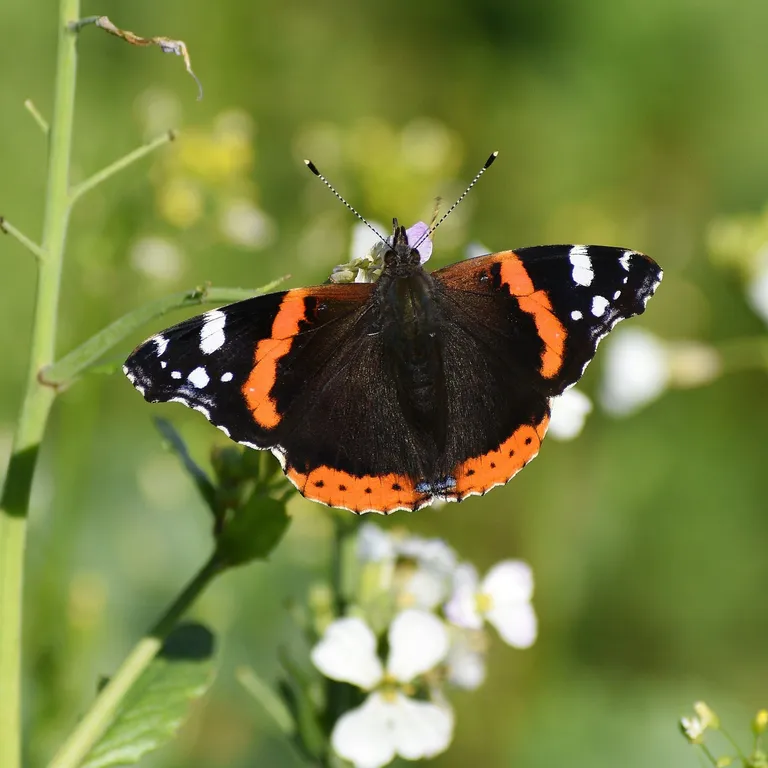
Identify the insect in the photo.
Vanessa atalanta
